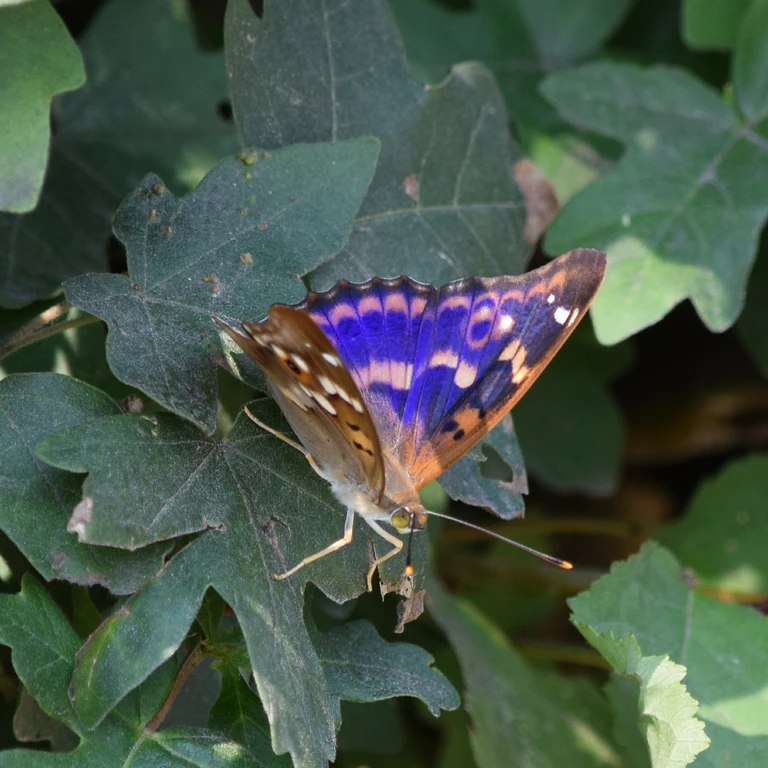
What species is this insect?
Apatura ilia
